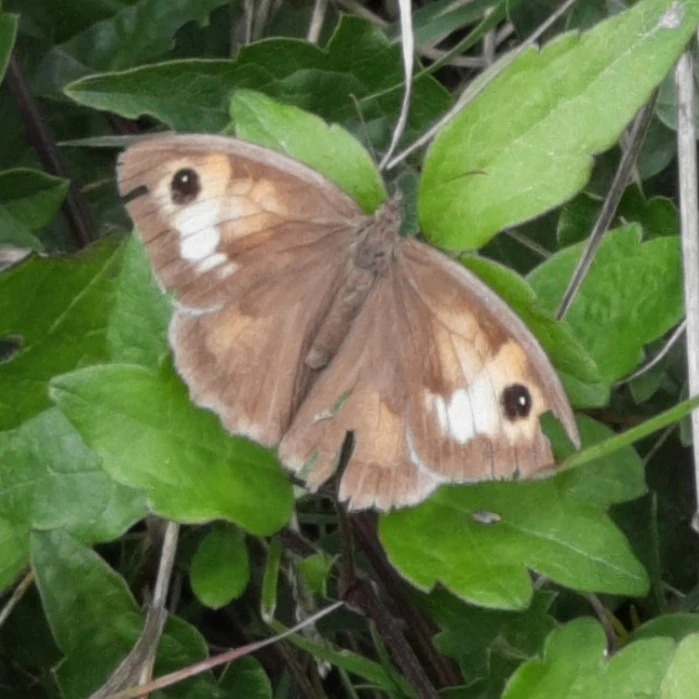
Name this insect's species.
Maniola jurtina
